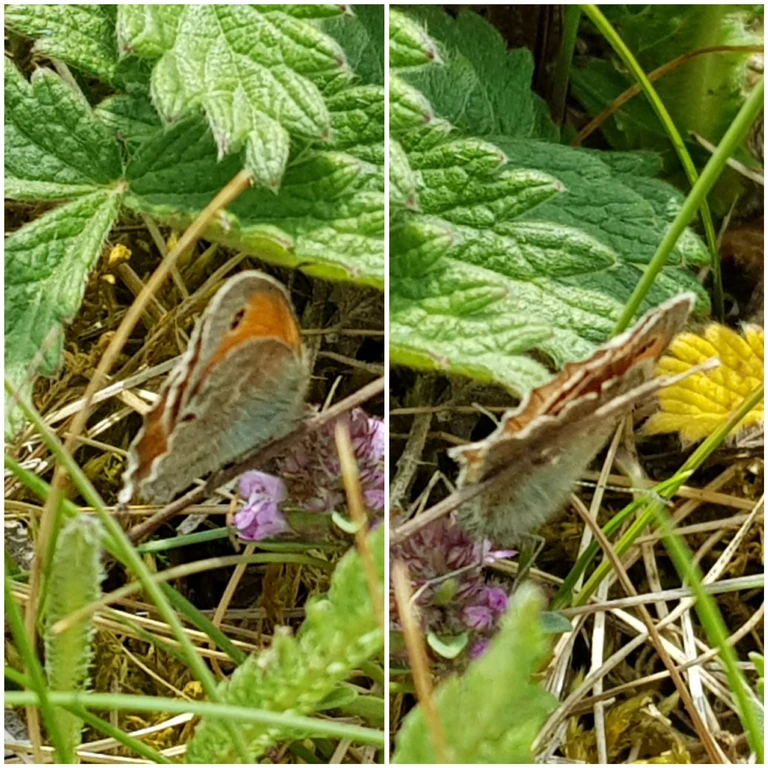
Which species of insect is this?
Coenonympha pamphilus
